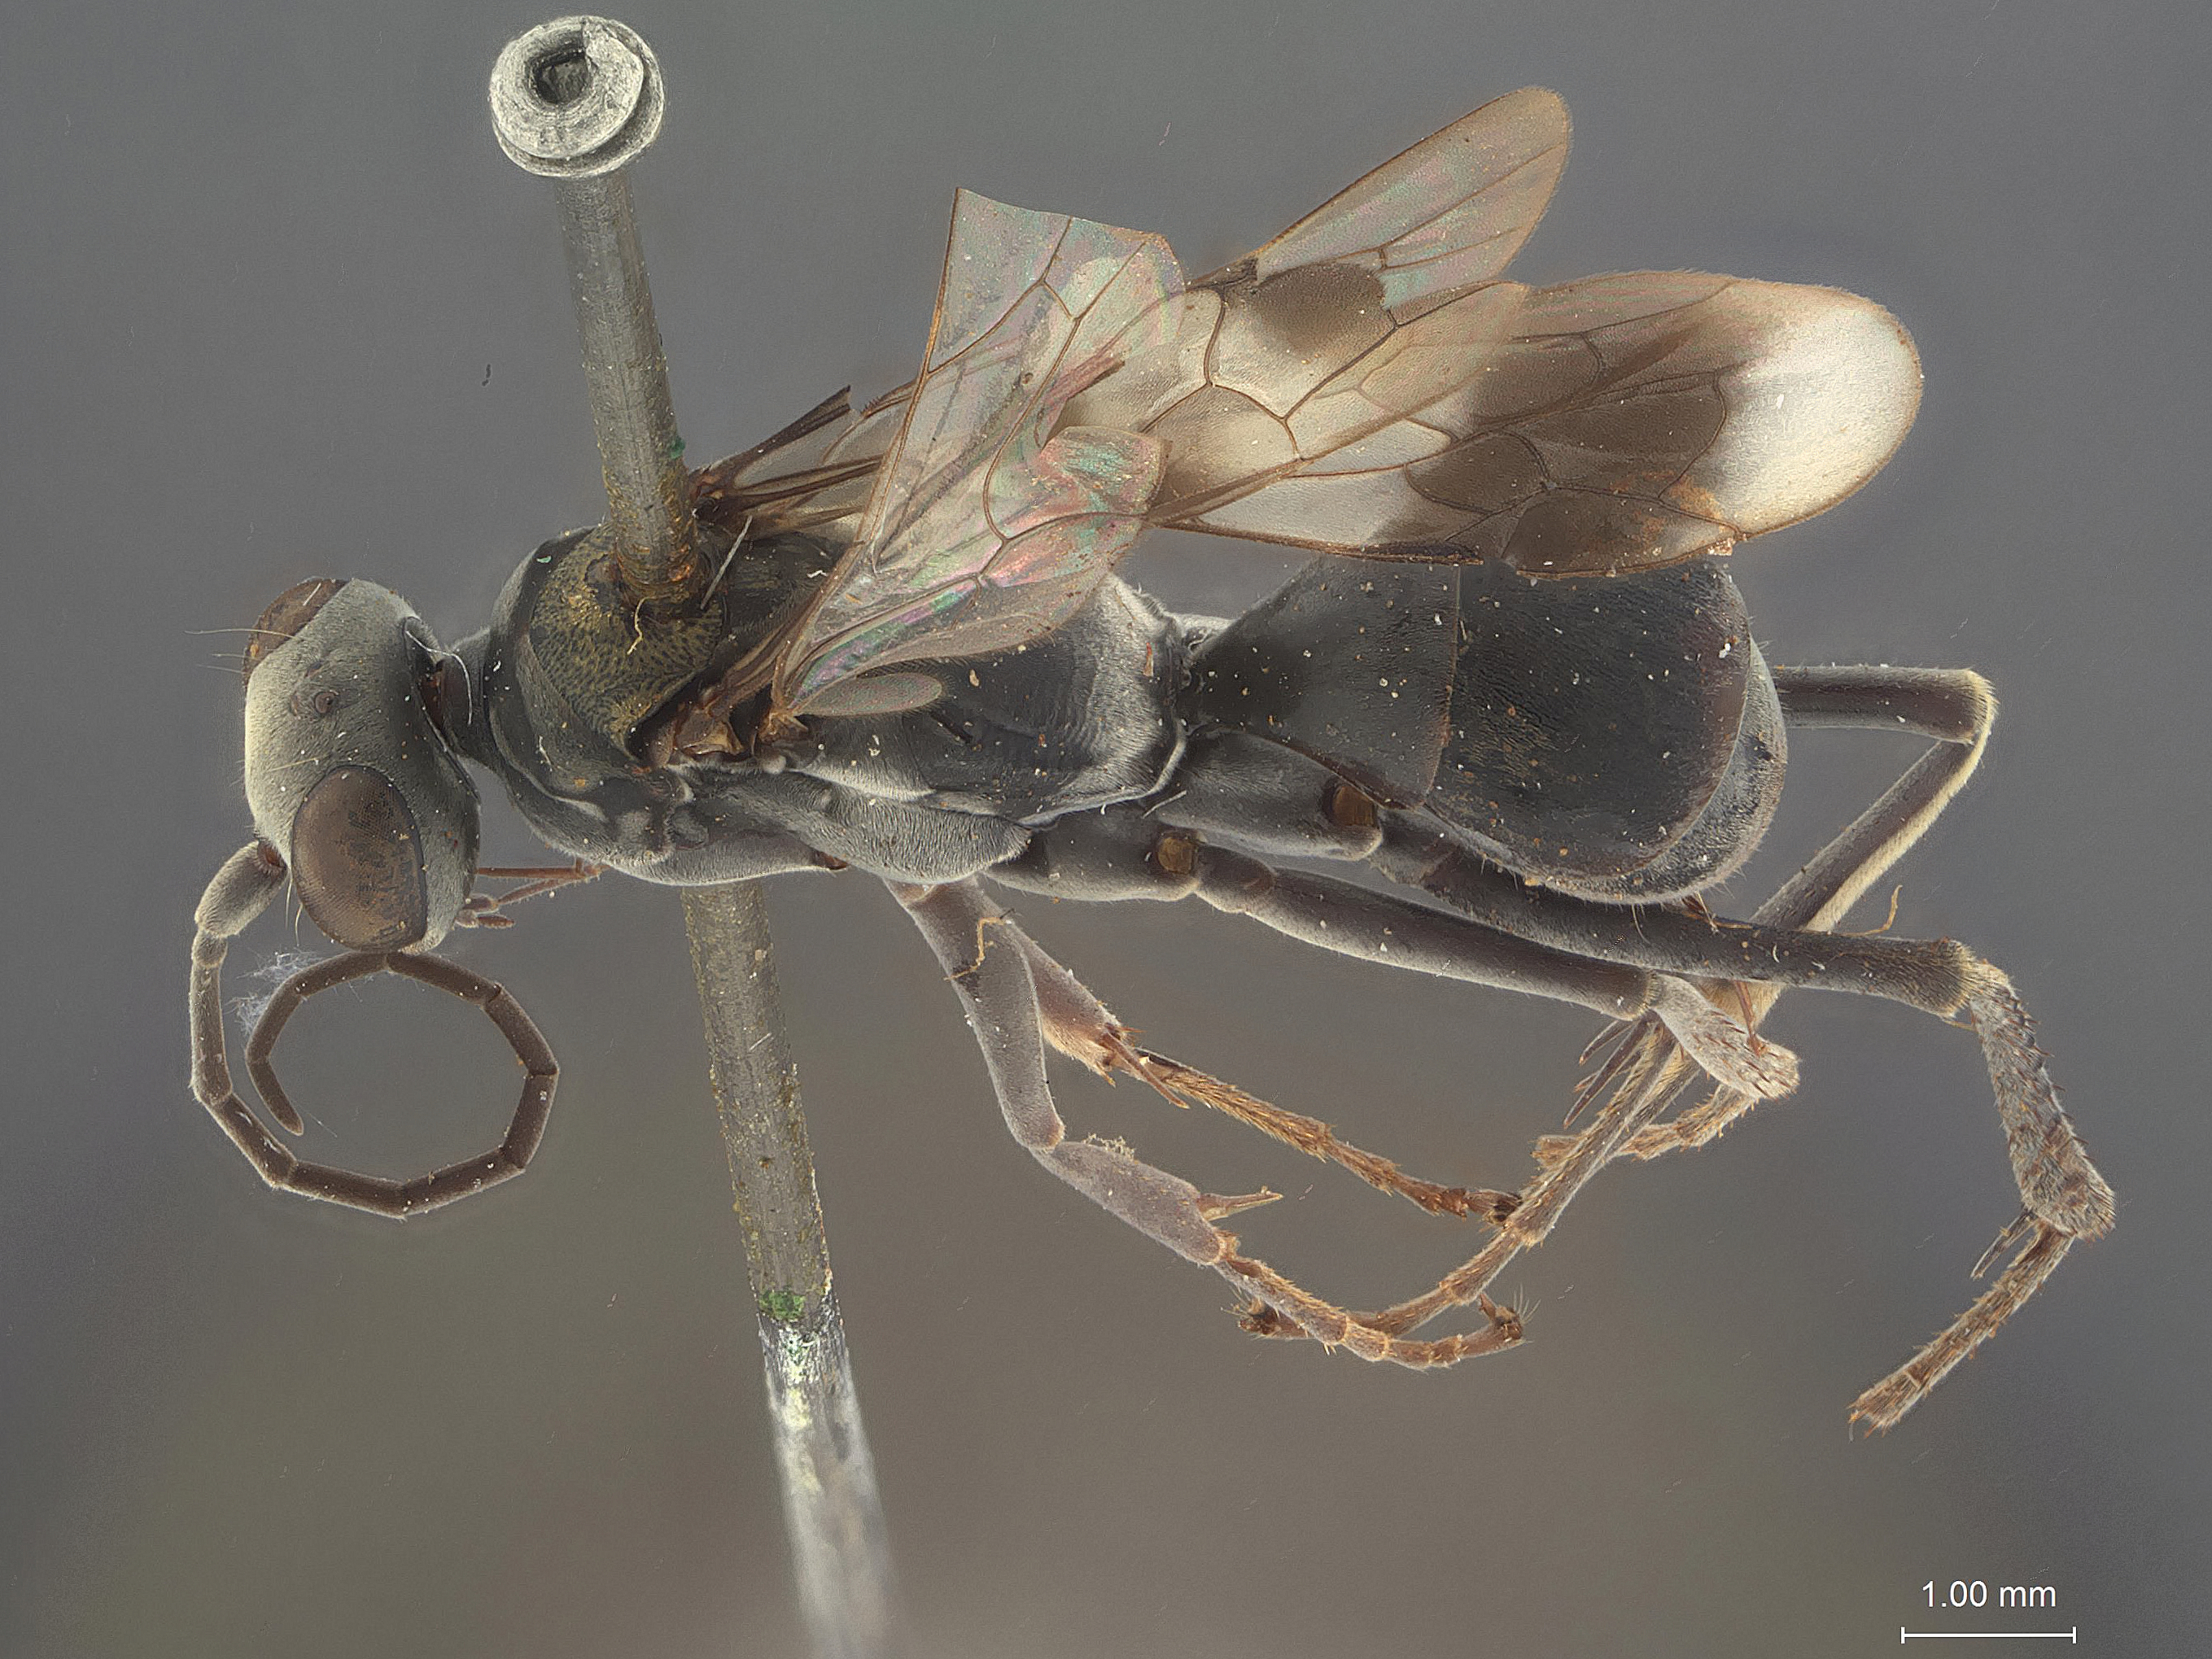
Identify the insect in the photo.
Priocnemis astarte
